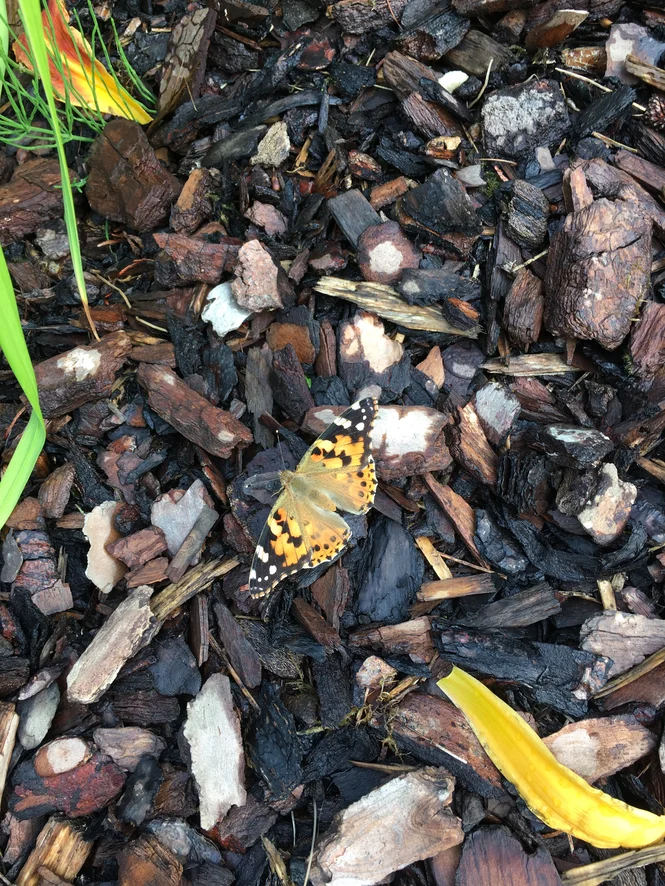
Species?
Vanessa cardui
